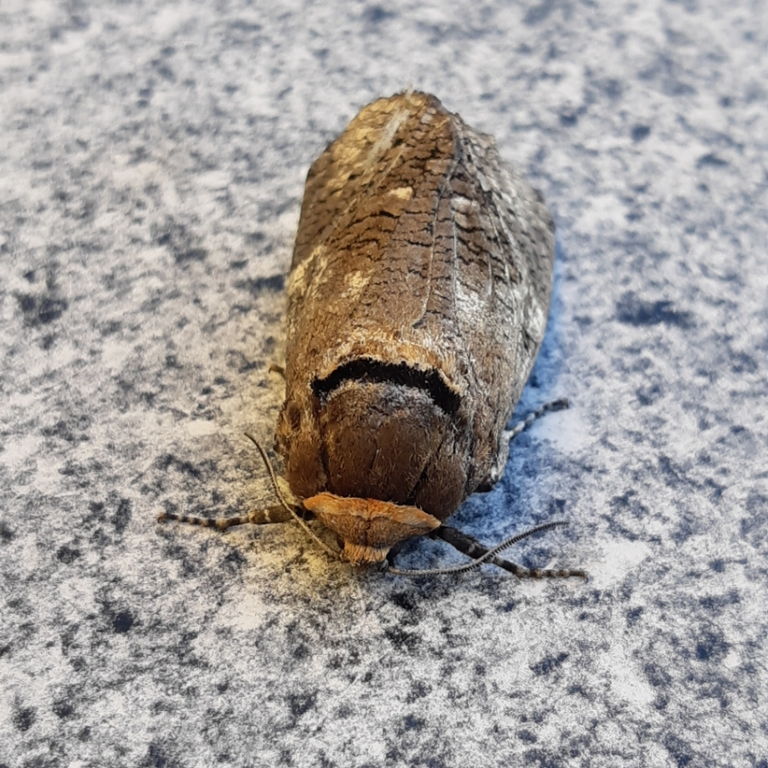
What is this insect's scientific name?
Cossus cossus
